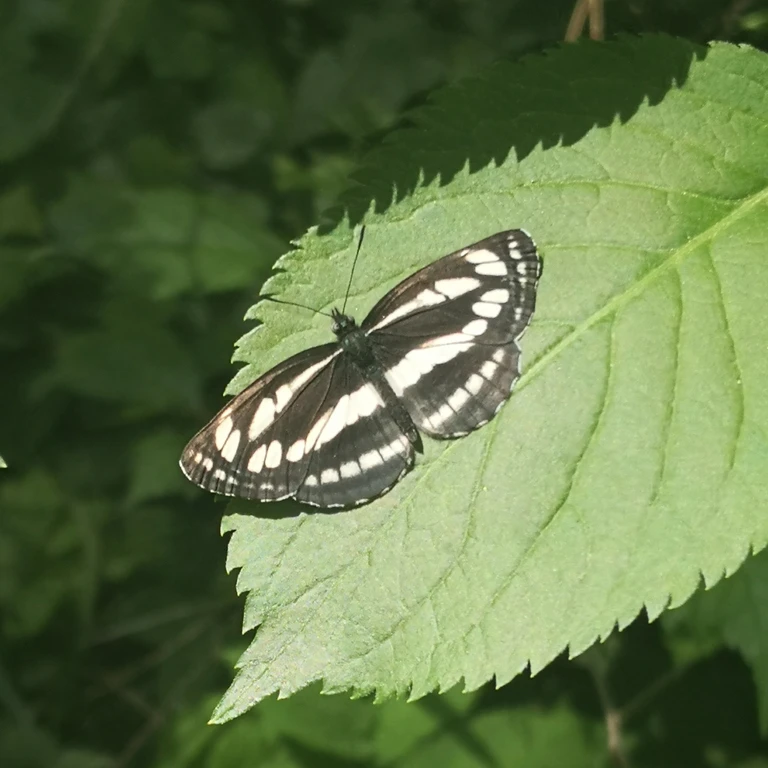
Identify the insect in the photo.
Neptis sappho
